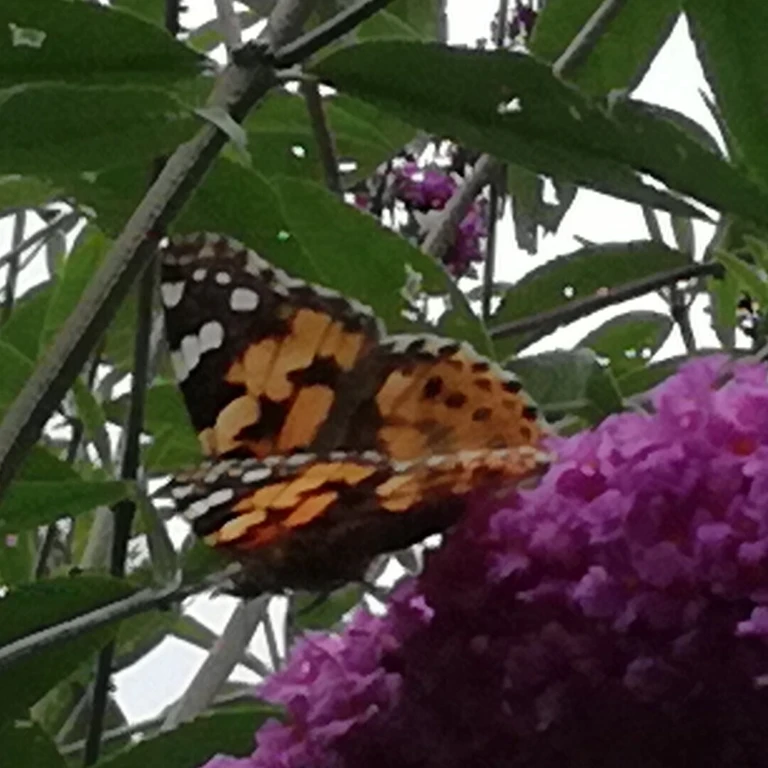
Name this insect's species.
Vanessa cardui
